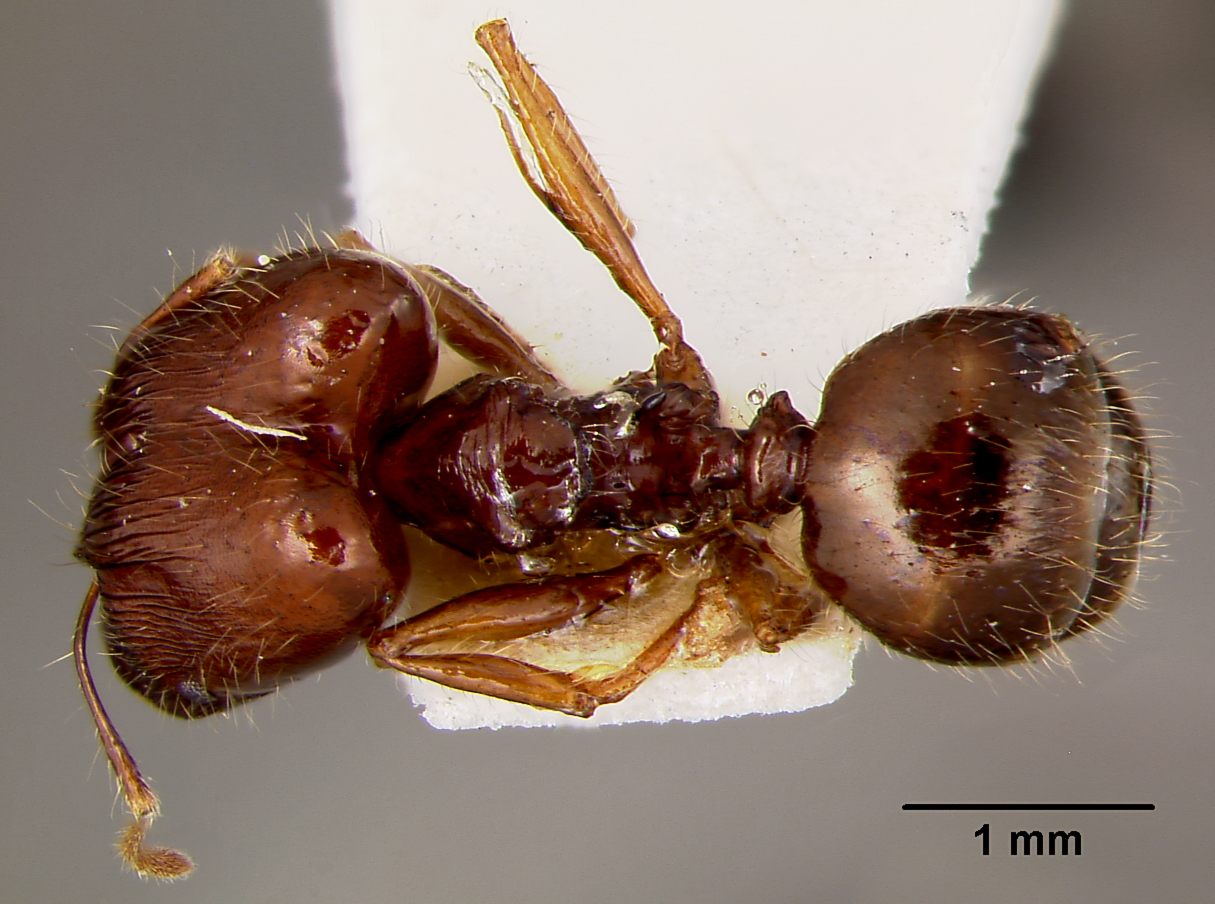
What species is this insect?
Pheidole roosevelti
